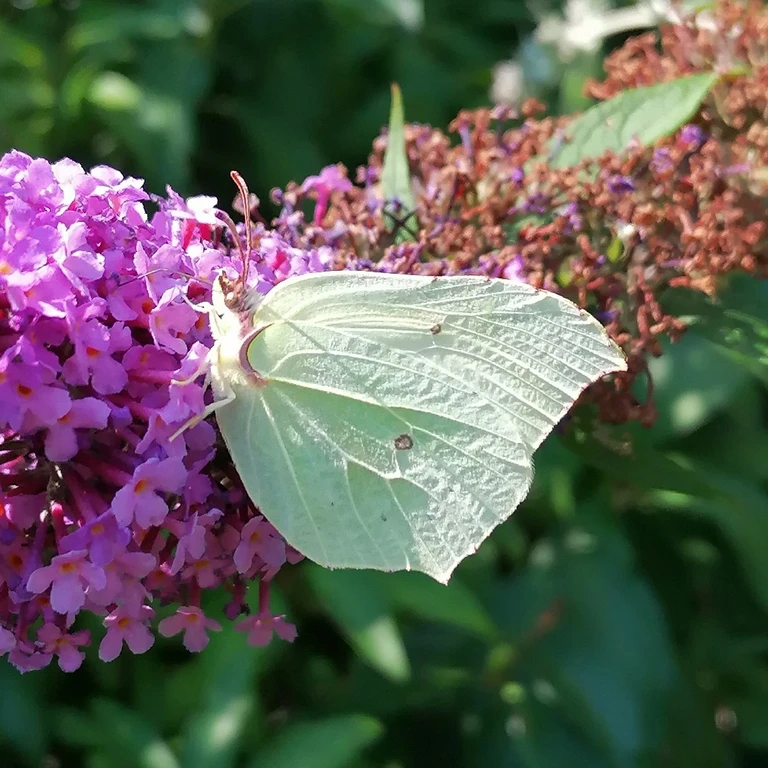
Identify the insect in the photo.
Gonepteryx rhamni
